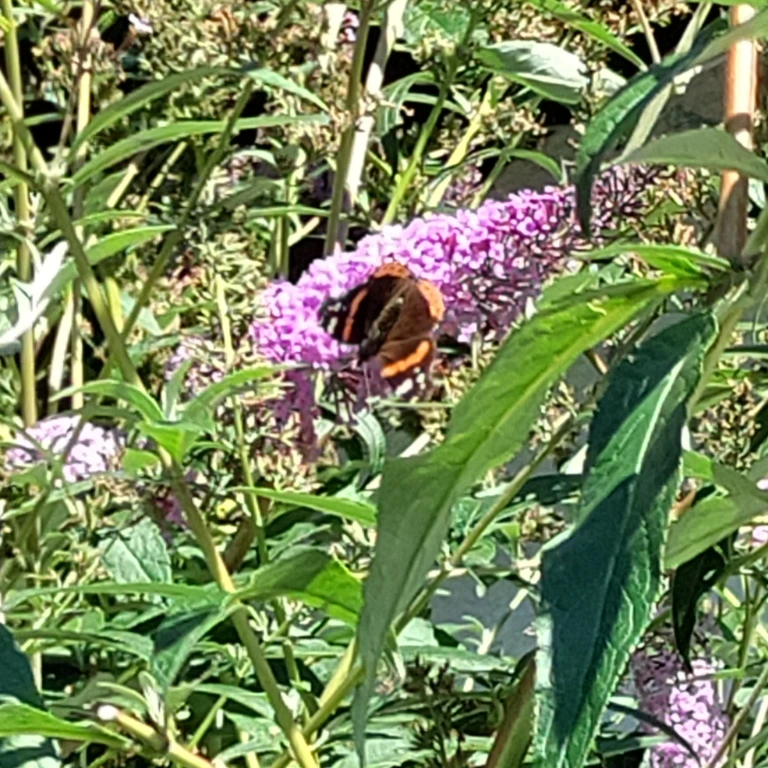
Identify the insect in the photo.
Vanessa atalanta
